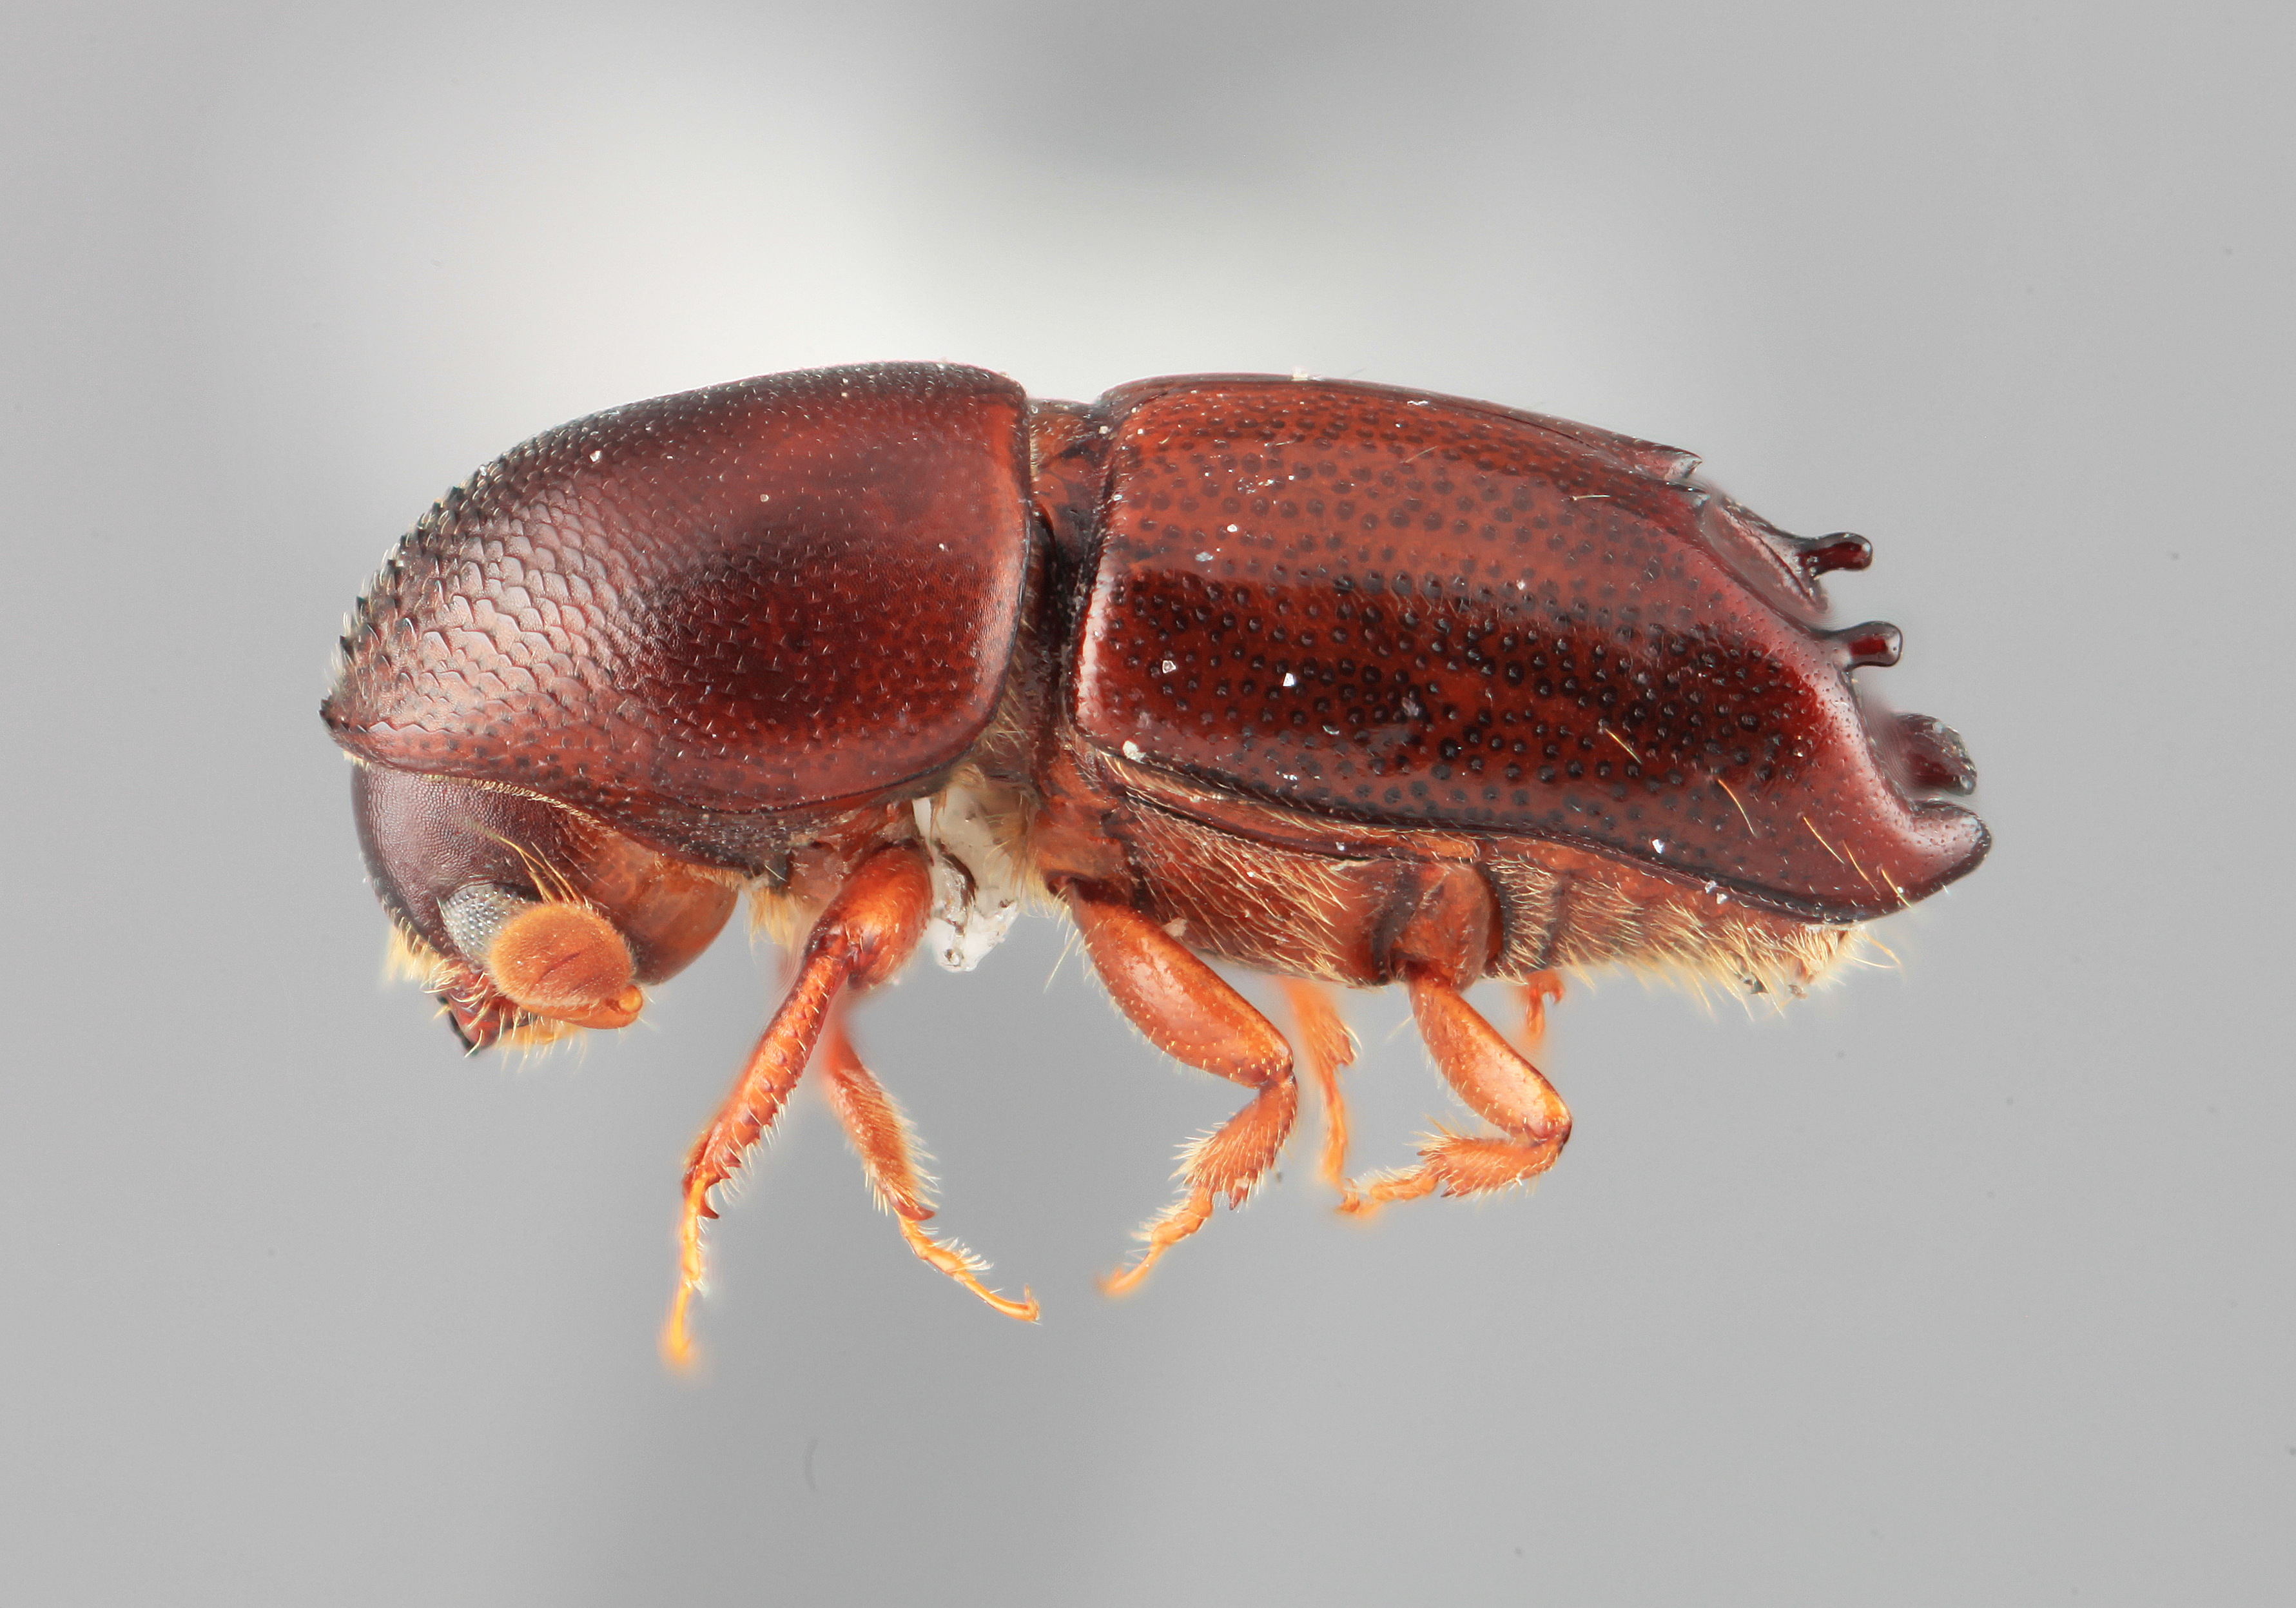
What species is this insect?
Tricolus parvus
